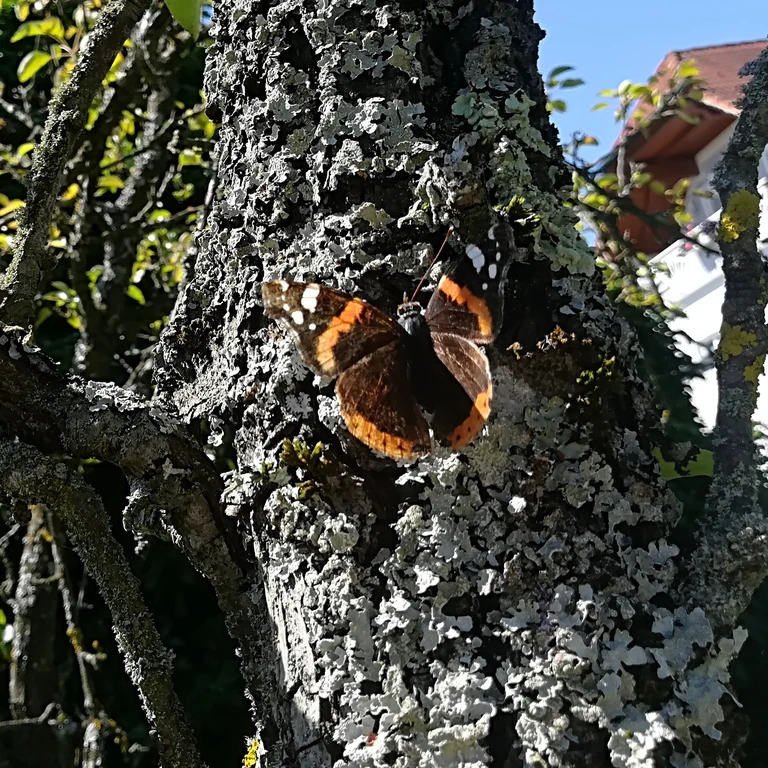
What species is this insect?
Vanessa atalanta
